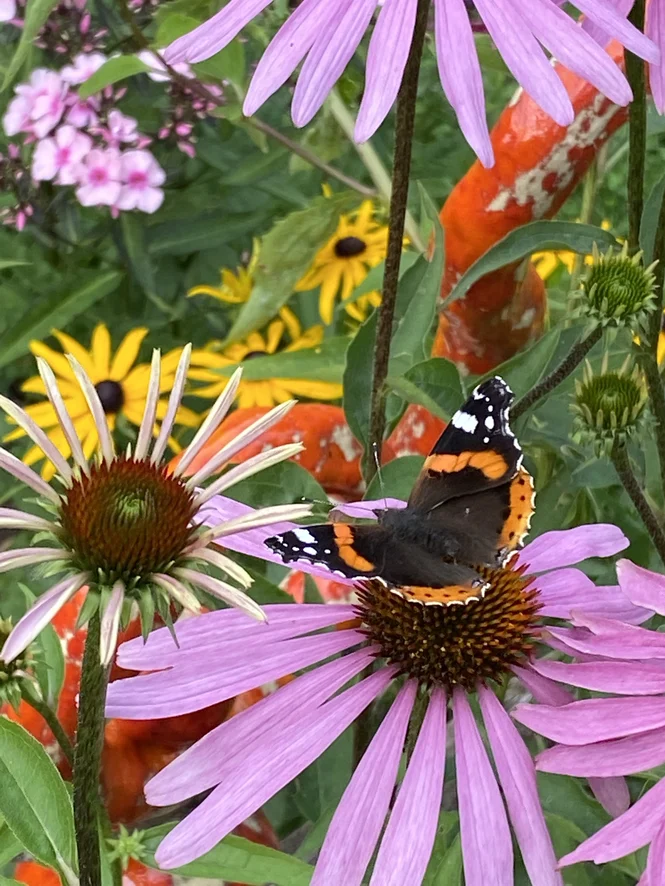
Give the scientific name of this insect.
Vanessa atalanta
